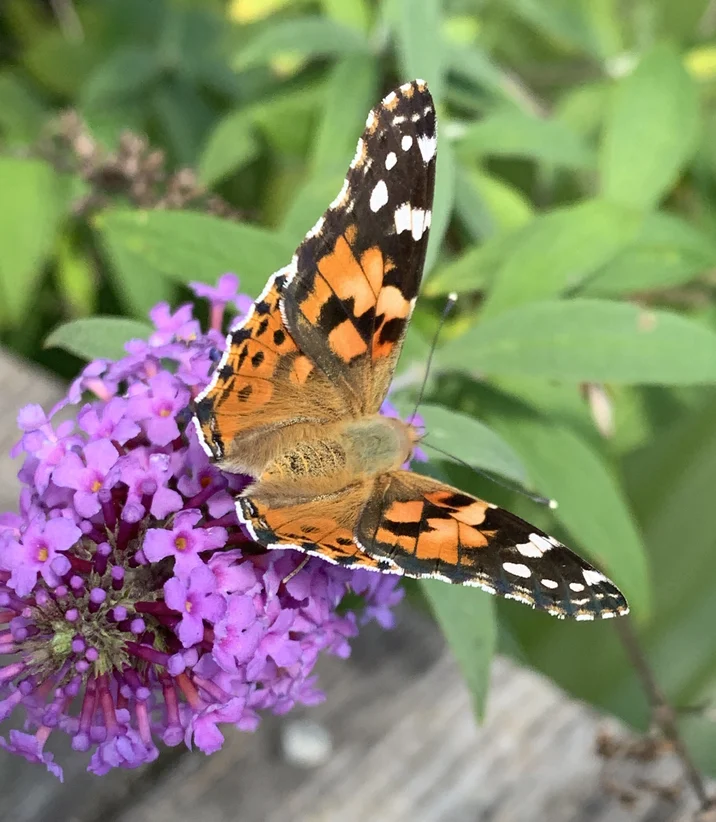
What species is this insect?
Vanessa cardui
